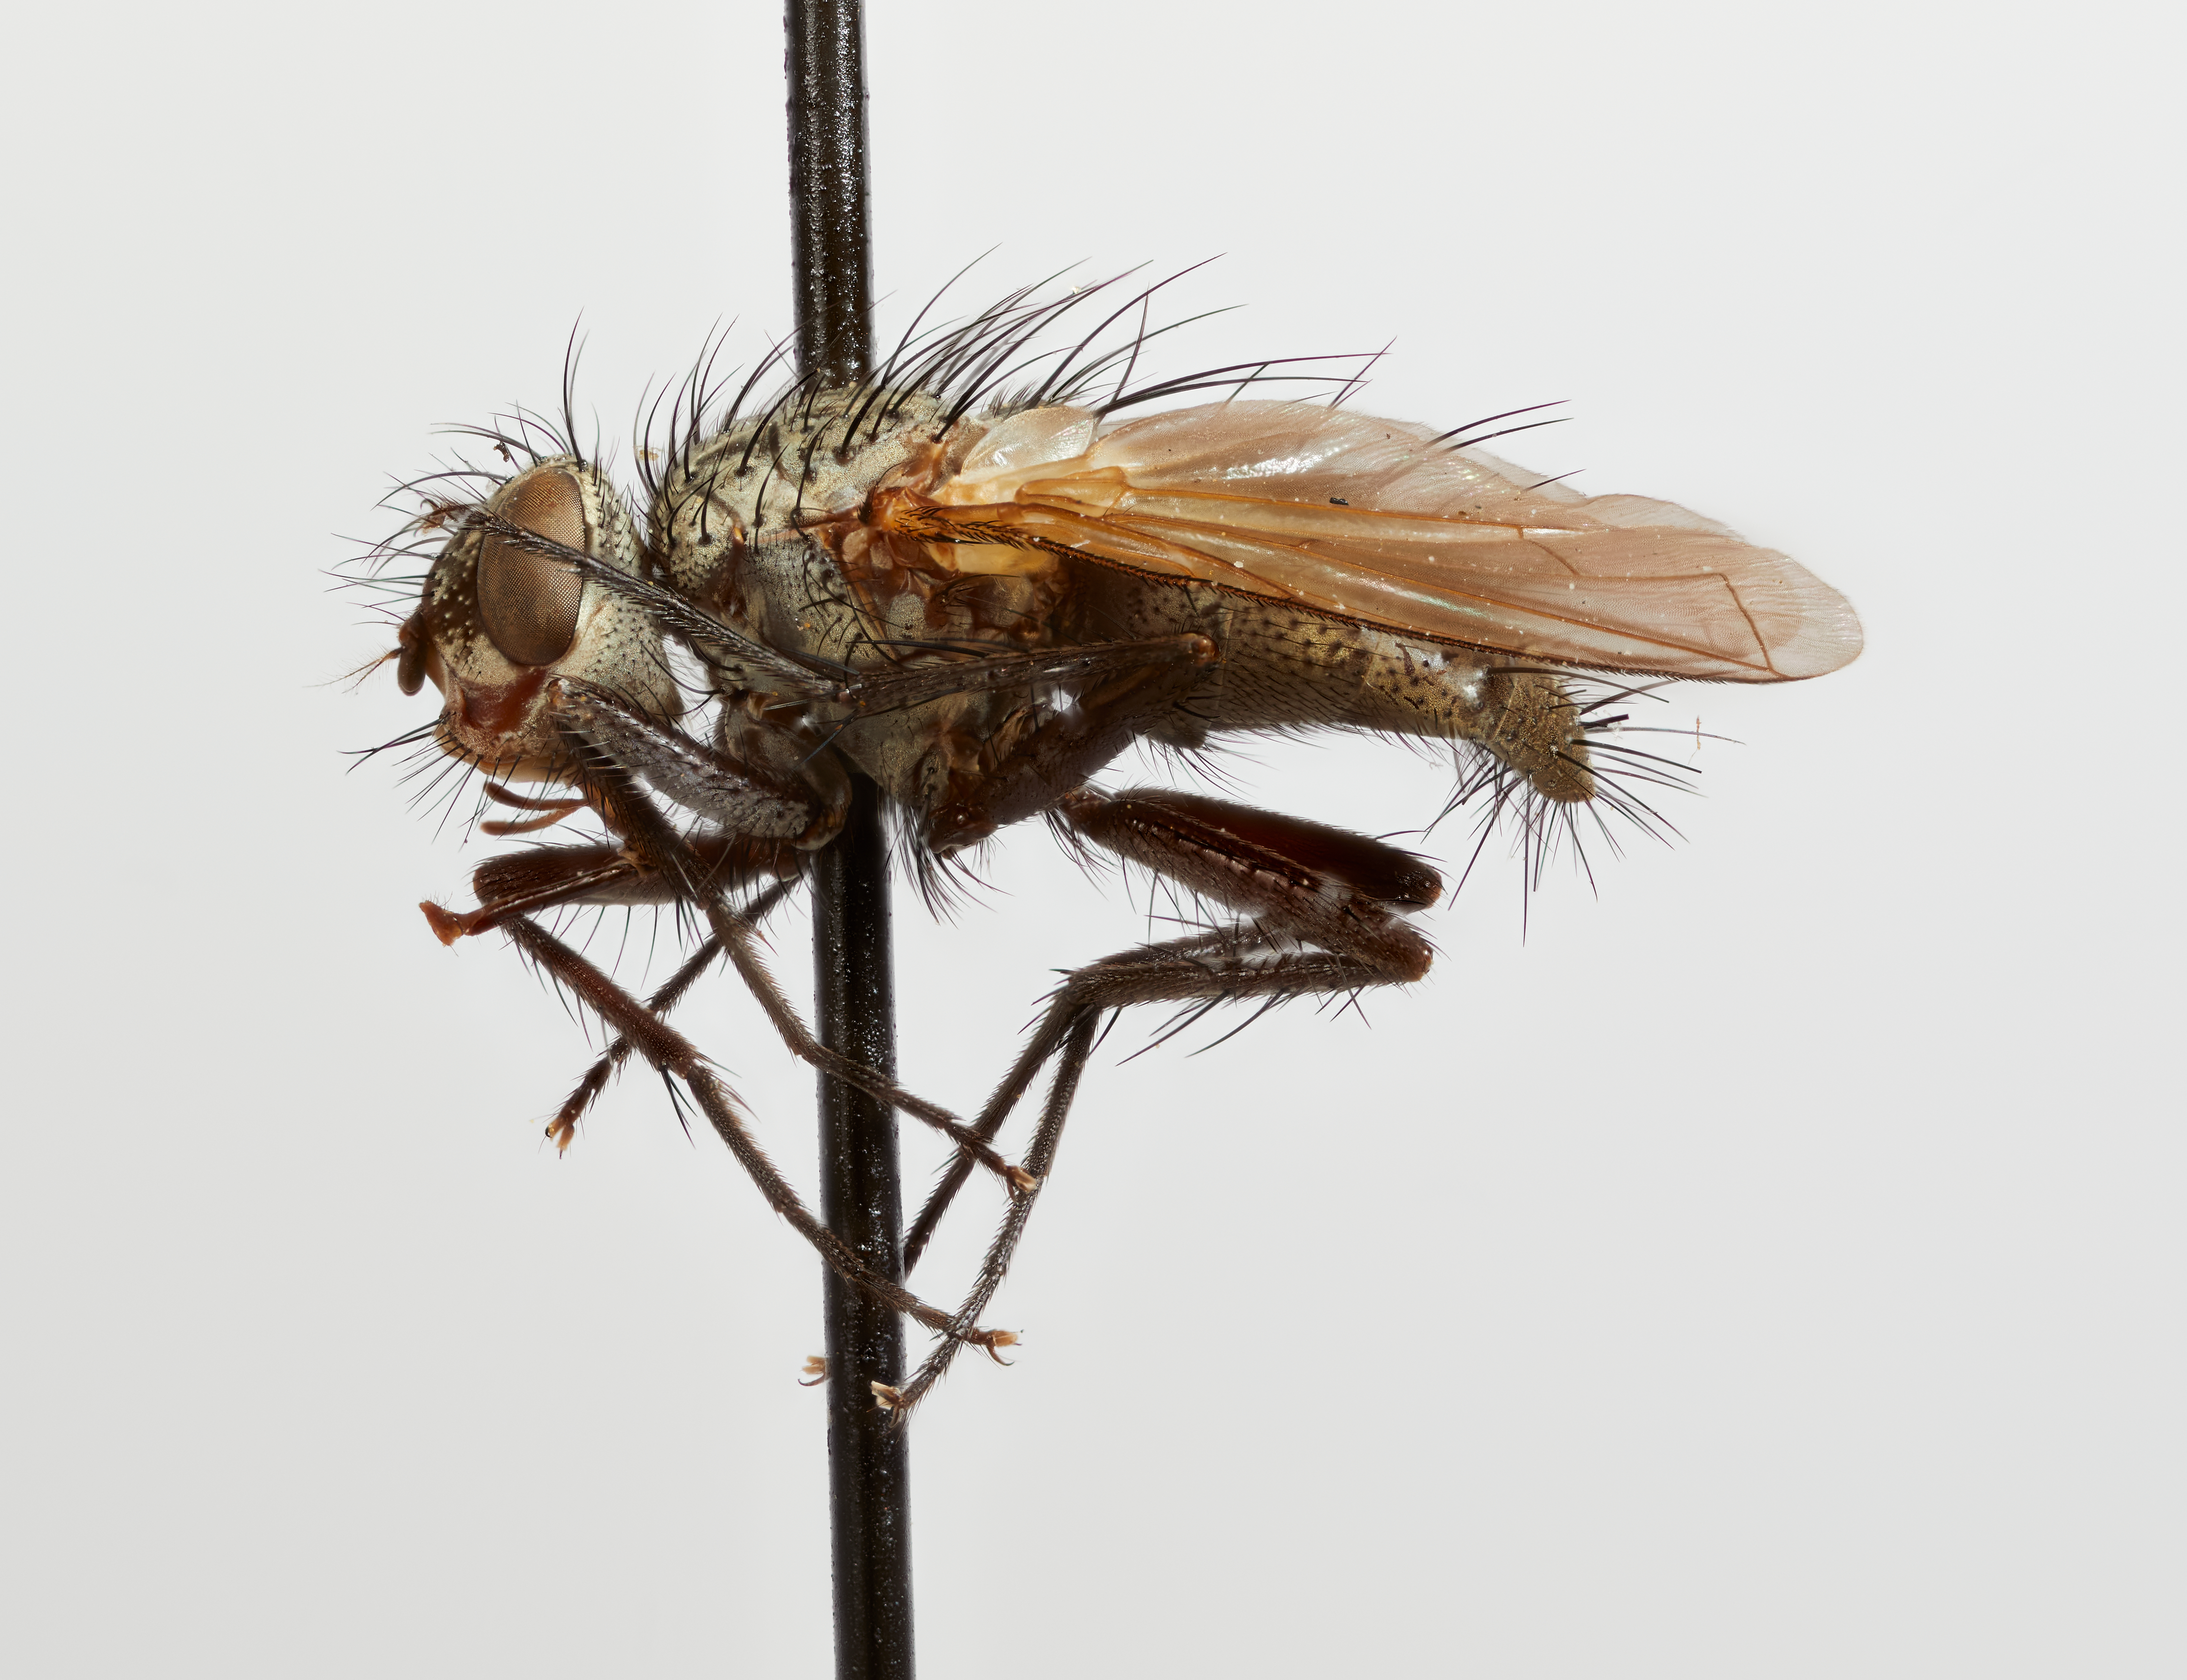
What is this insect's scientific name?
Hesperodinera cinerea
